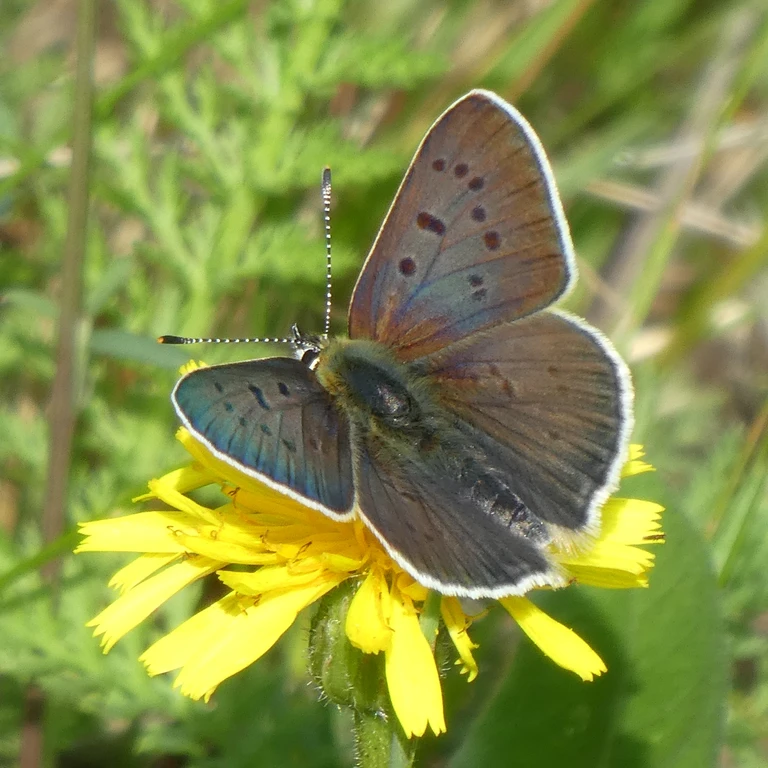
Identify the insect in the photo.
Lycaena tityrus (also Loweia tityrus)
